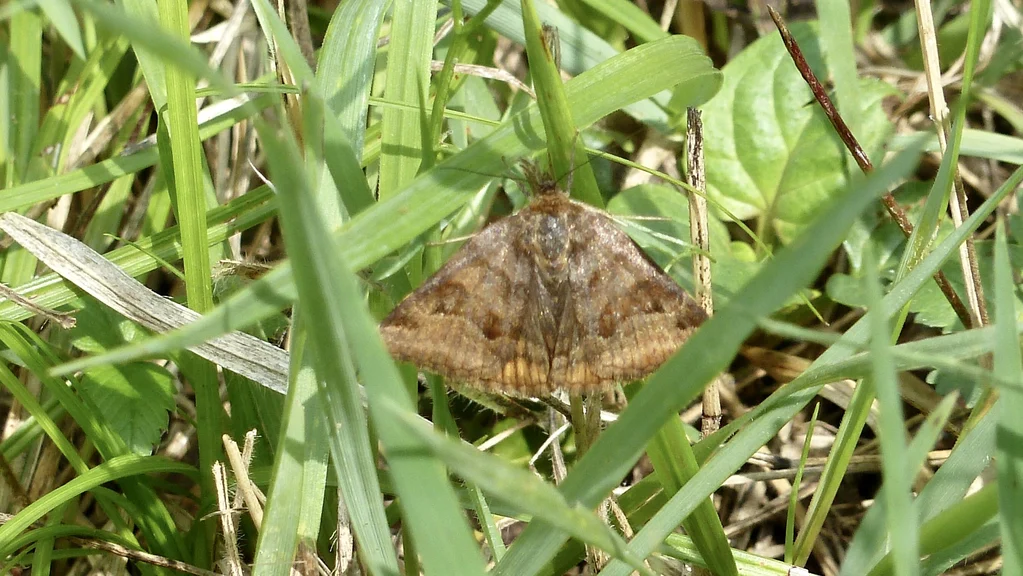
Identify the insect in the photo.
Euclidia glyphica
